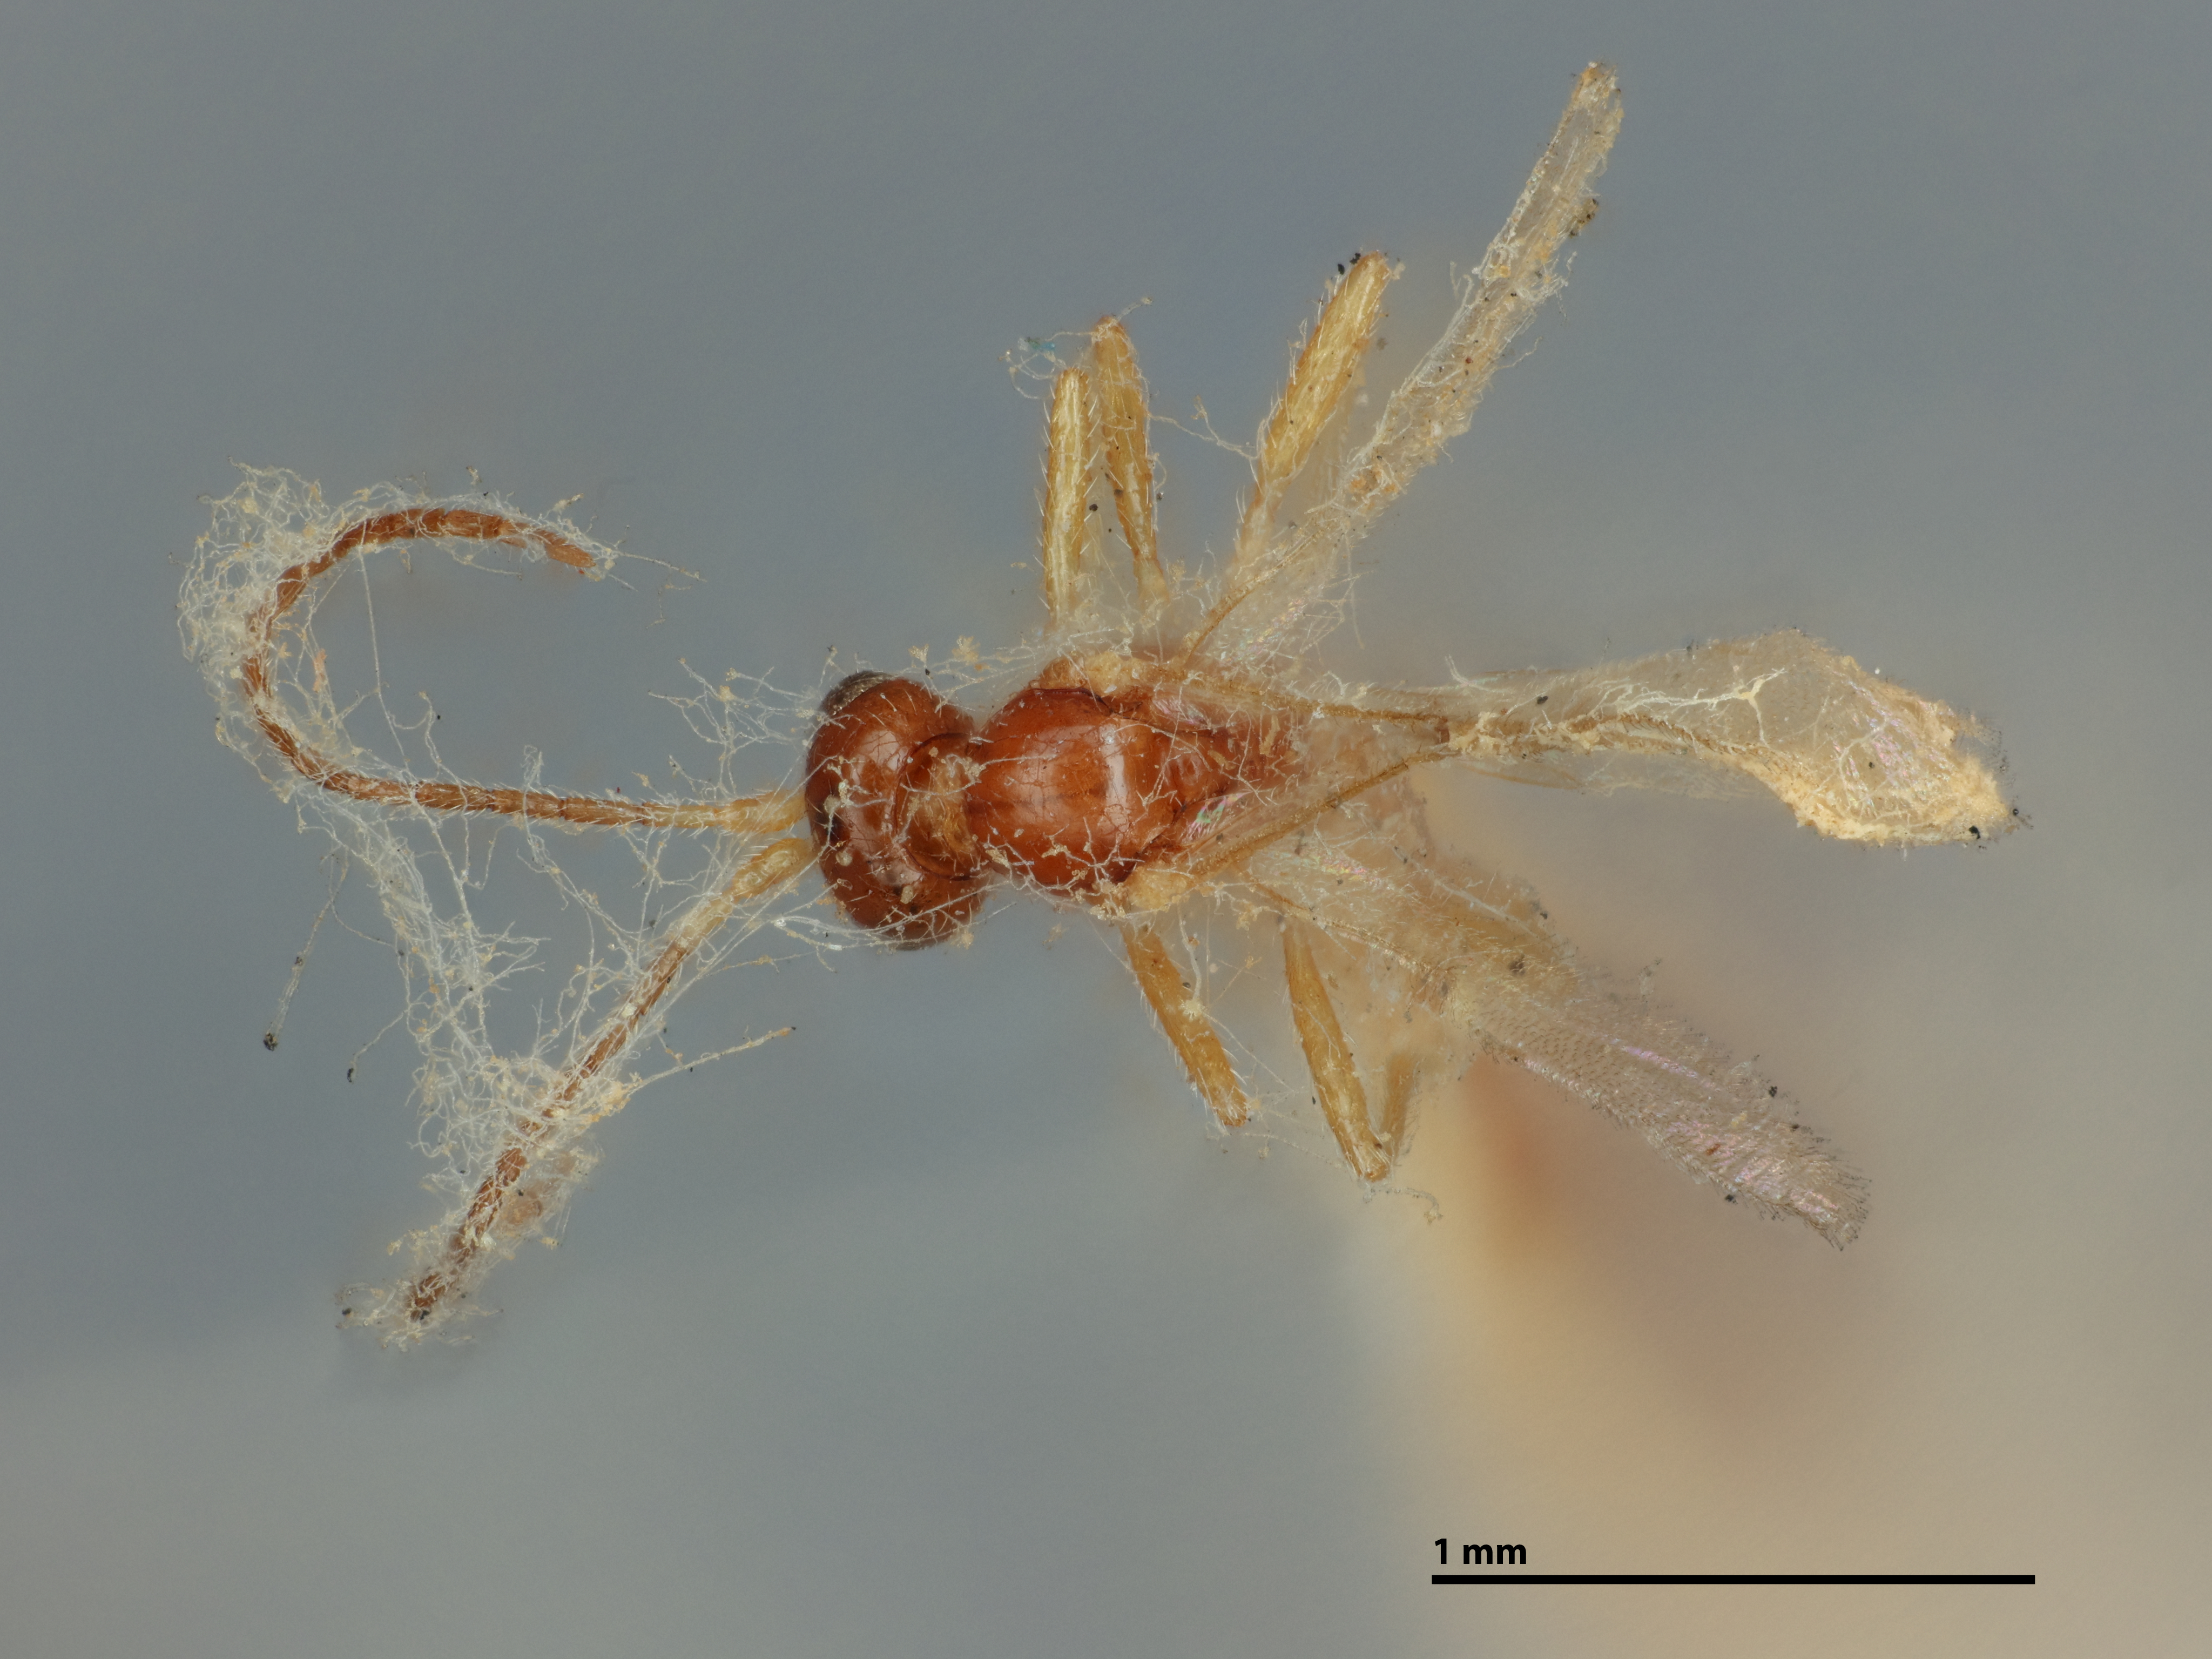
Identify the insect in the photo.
Praon polygonaphis
